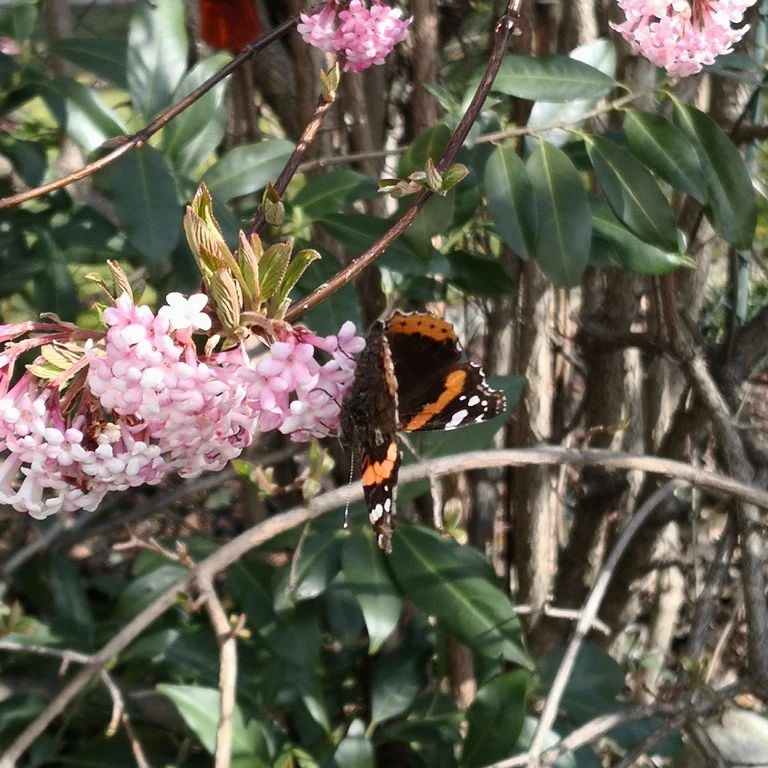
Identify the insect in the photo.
Vanessa atalanta
